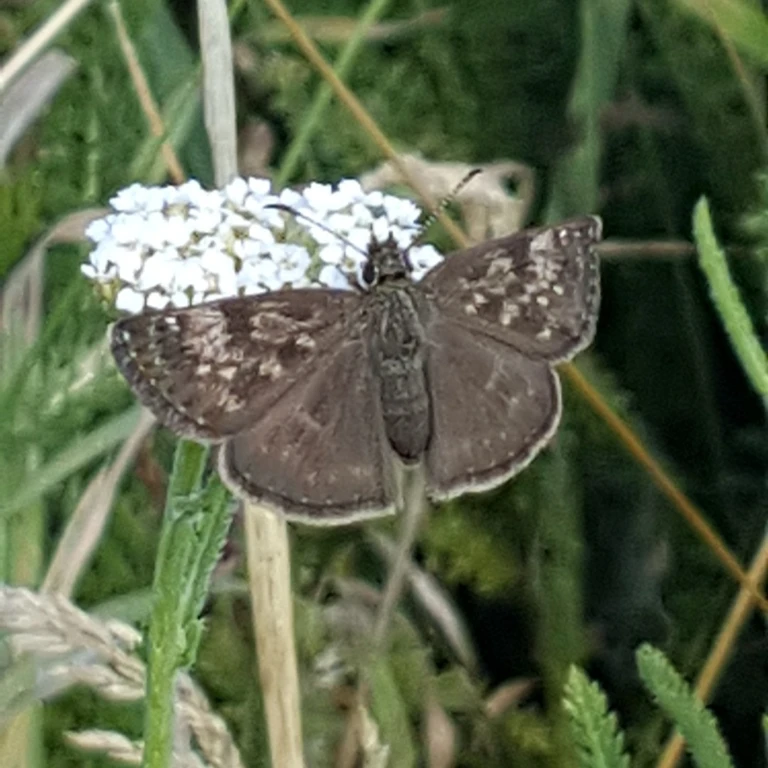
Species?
Erynnis tages
